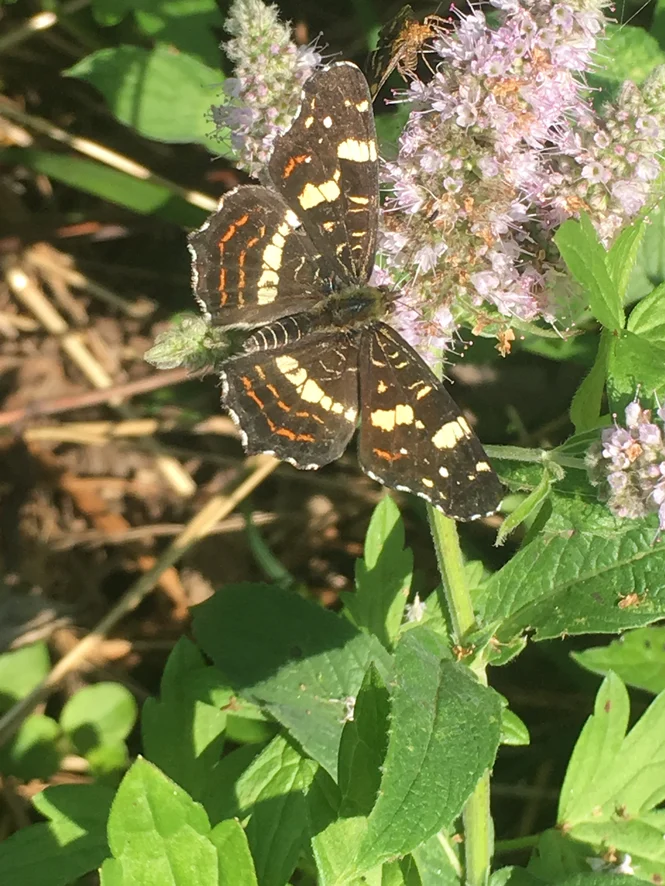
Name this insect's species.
Araschnia levana
